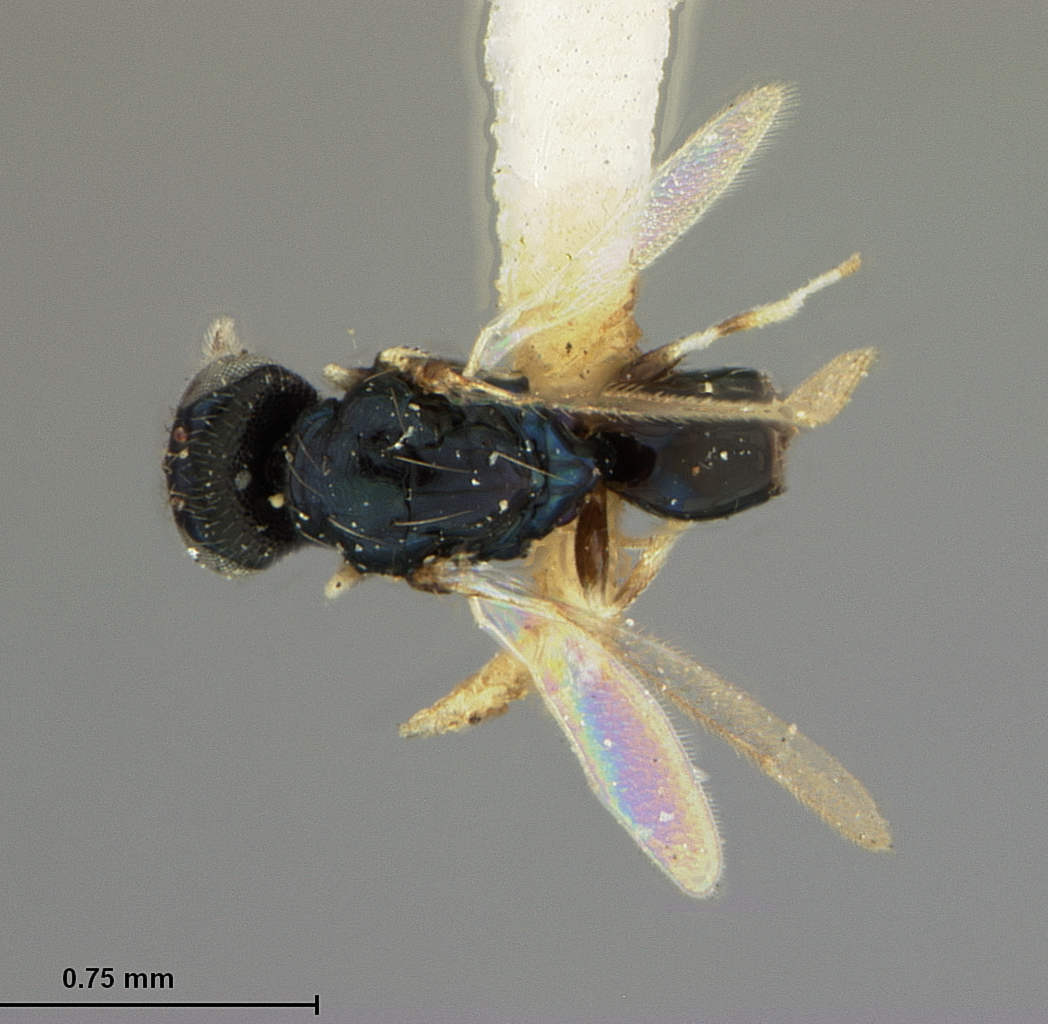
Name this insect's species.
Holcopelte microgaster
